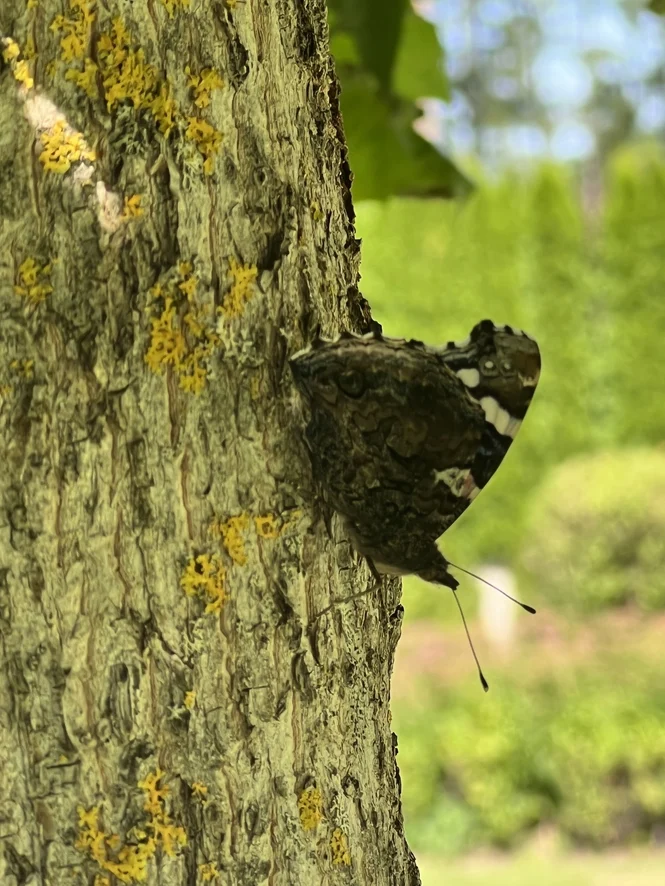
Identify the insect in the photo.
Vanessa atalanta
